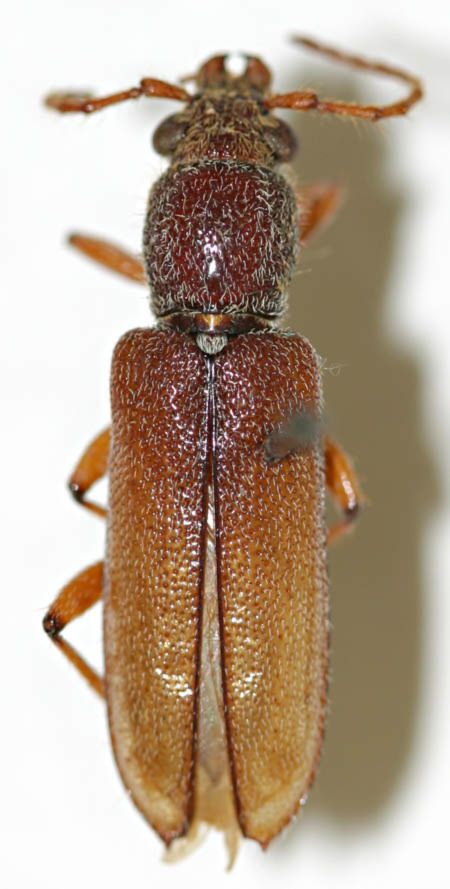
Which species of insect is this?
Anatinomma brevicornis
